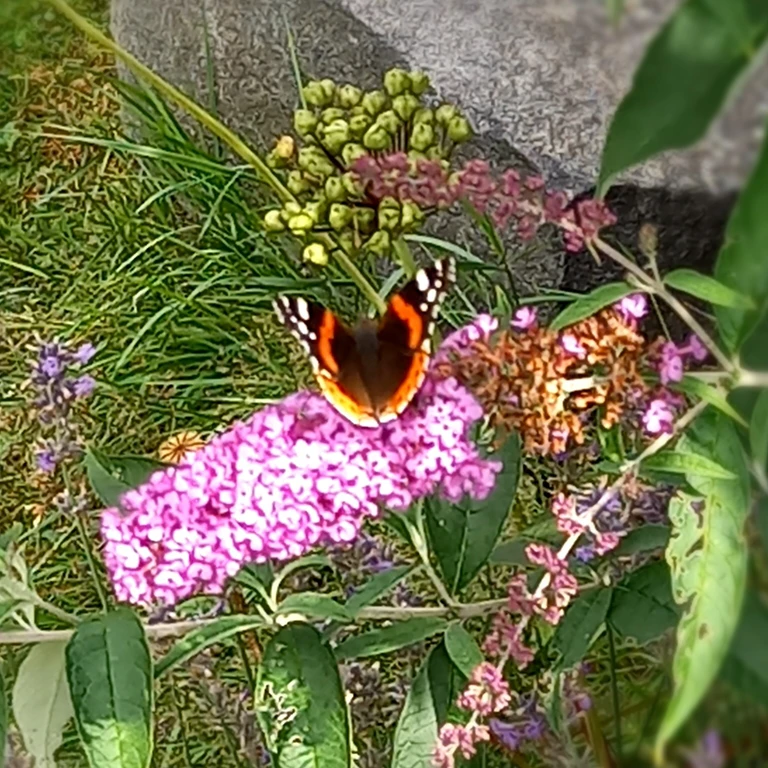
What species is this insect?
Vanessa atalanta
